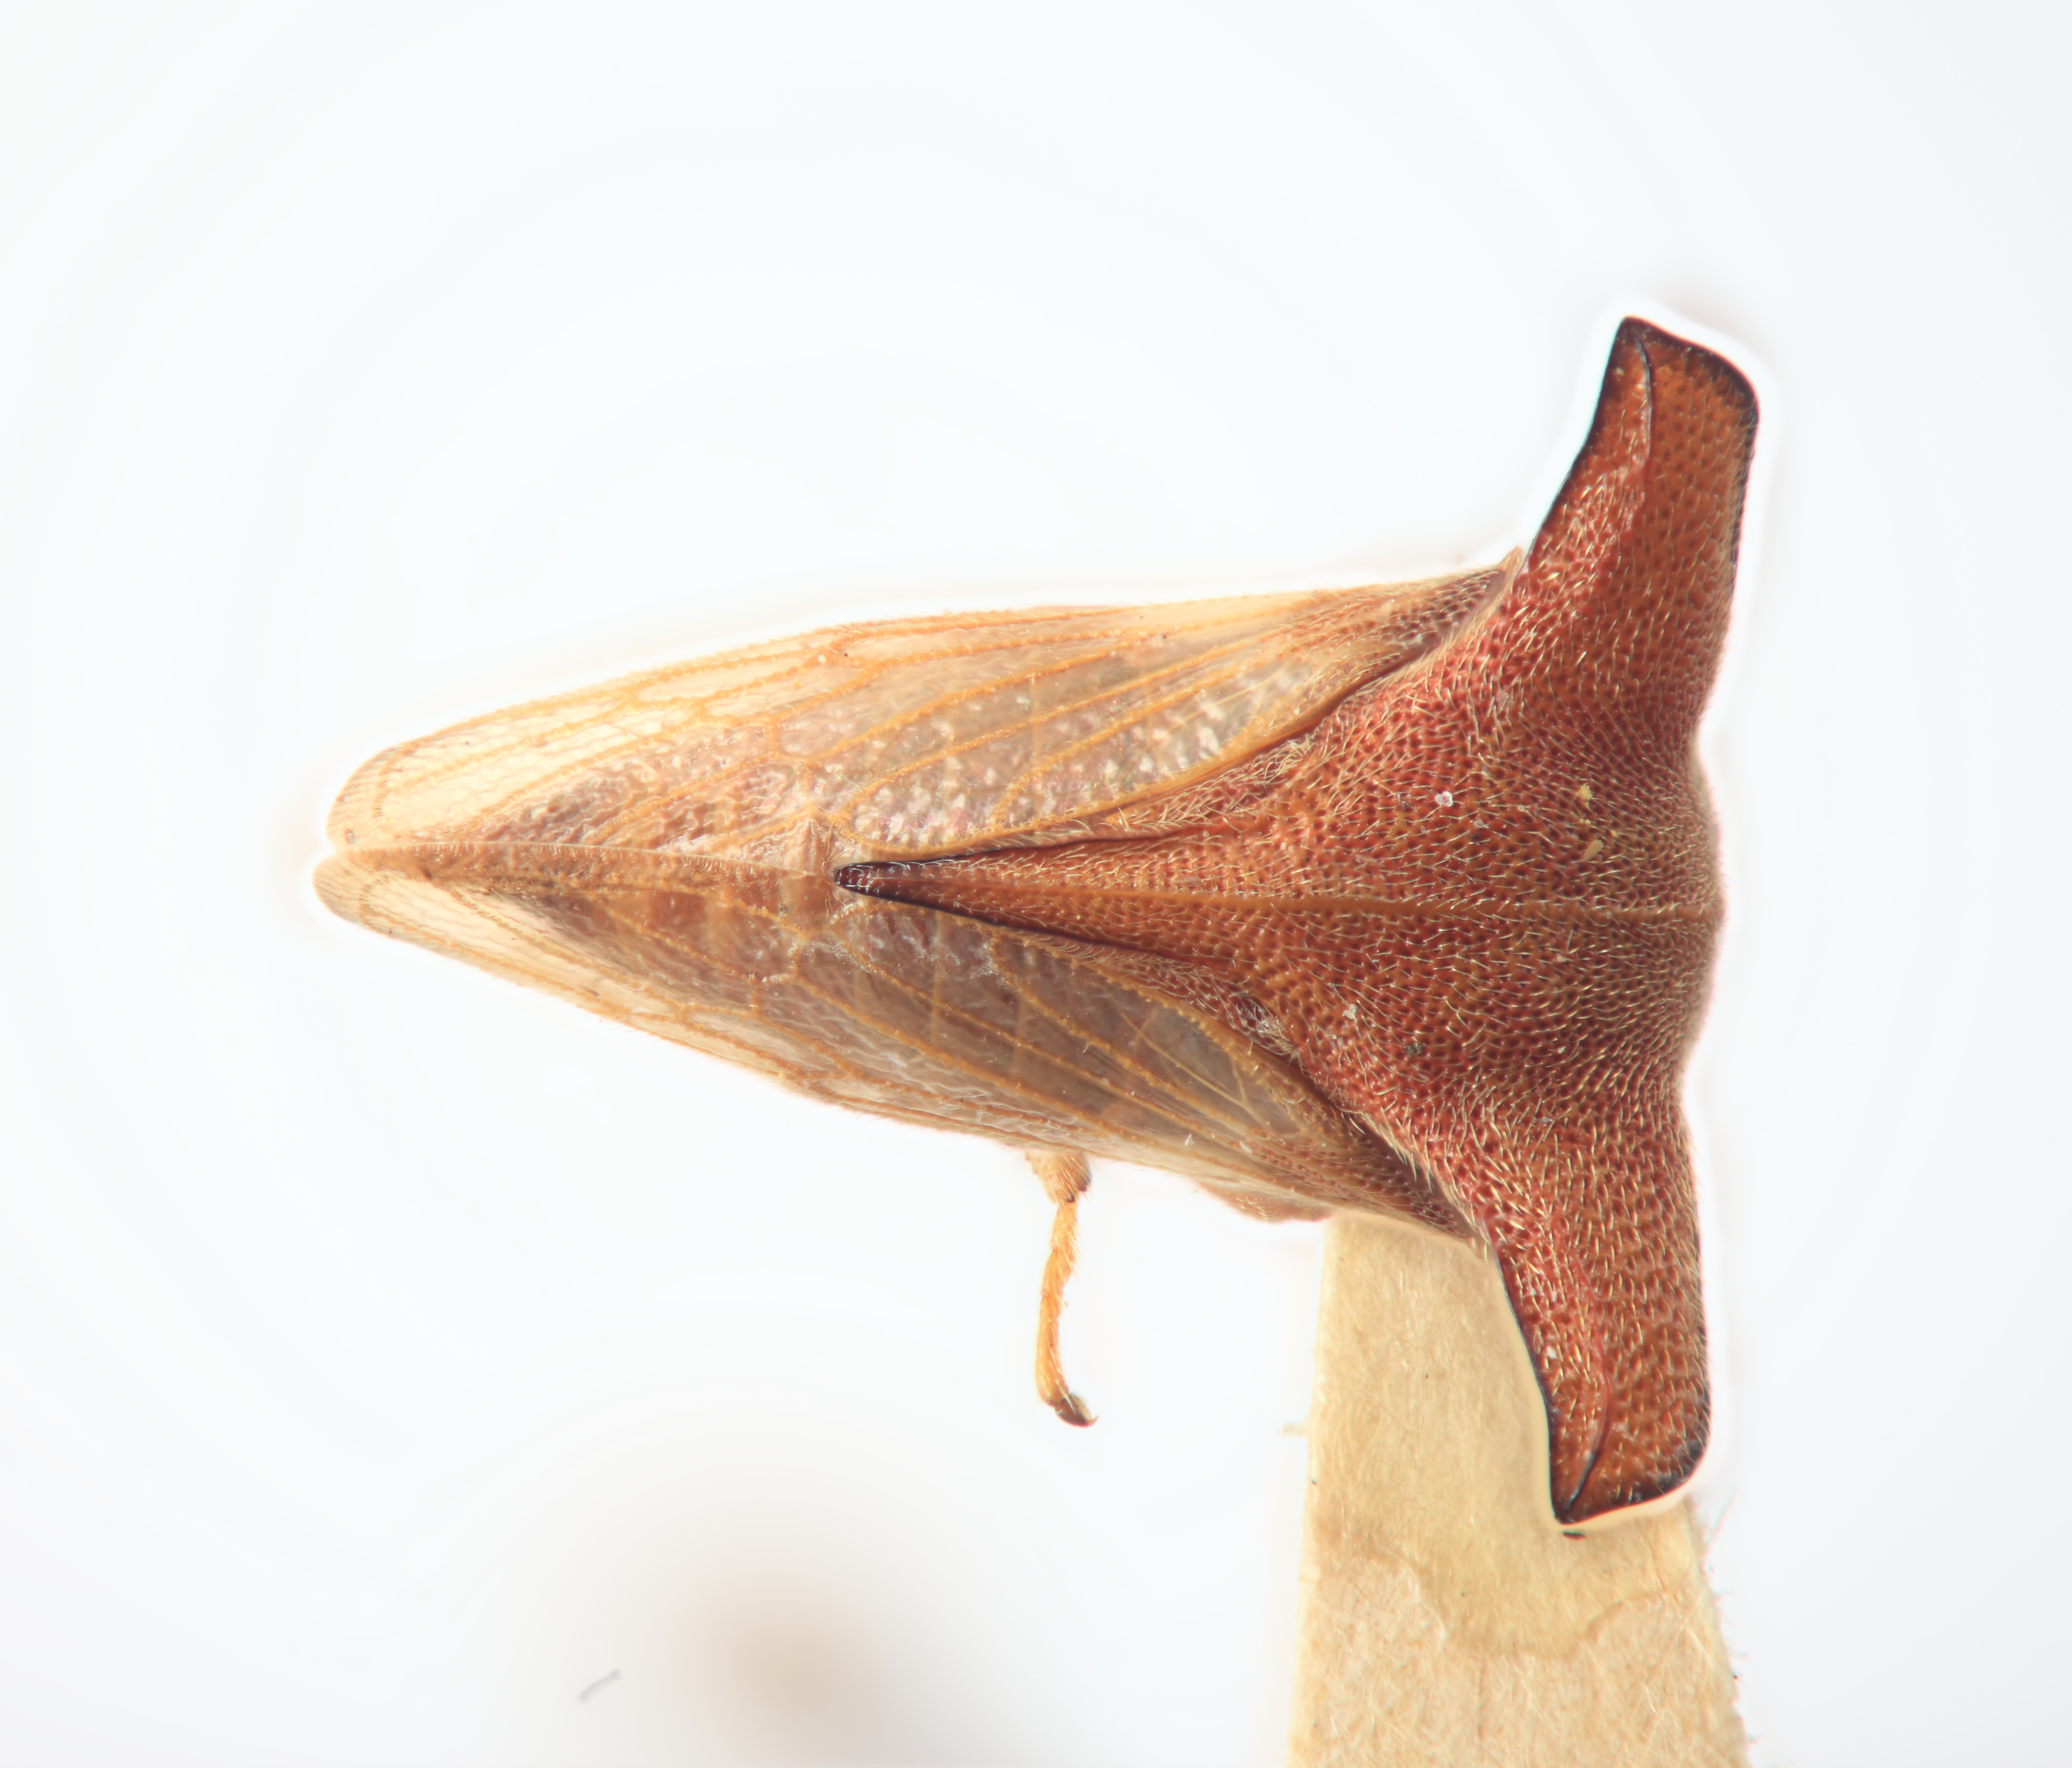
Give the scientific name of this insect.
Tricentrus amplicornis
